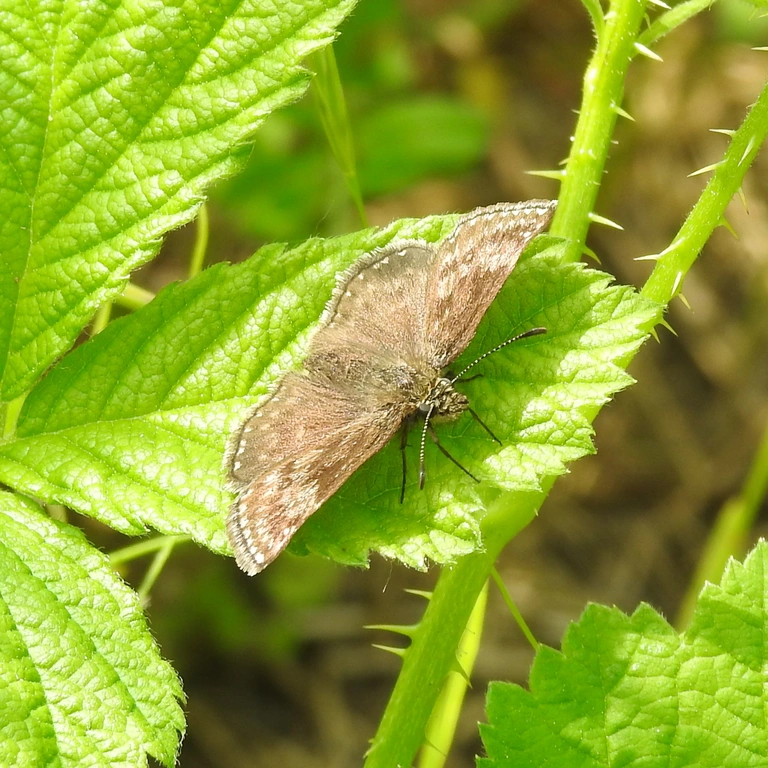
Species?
Erynnis tages
